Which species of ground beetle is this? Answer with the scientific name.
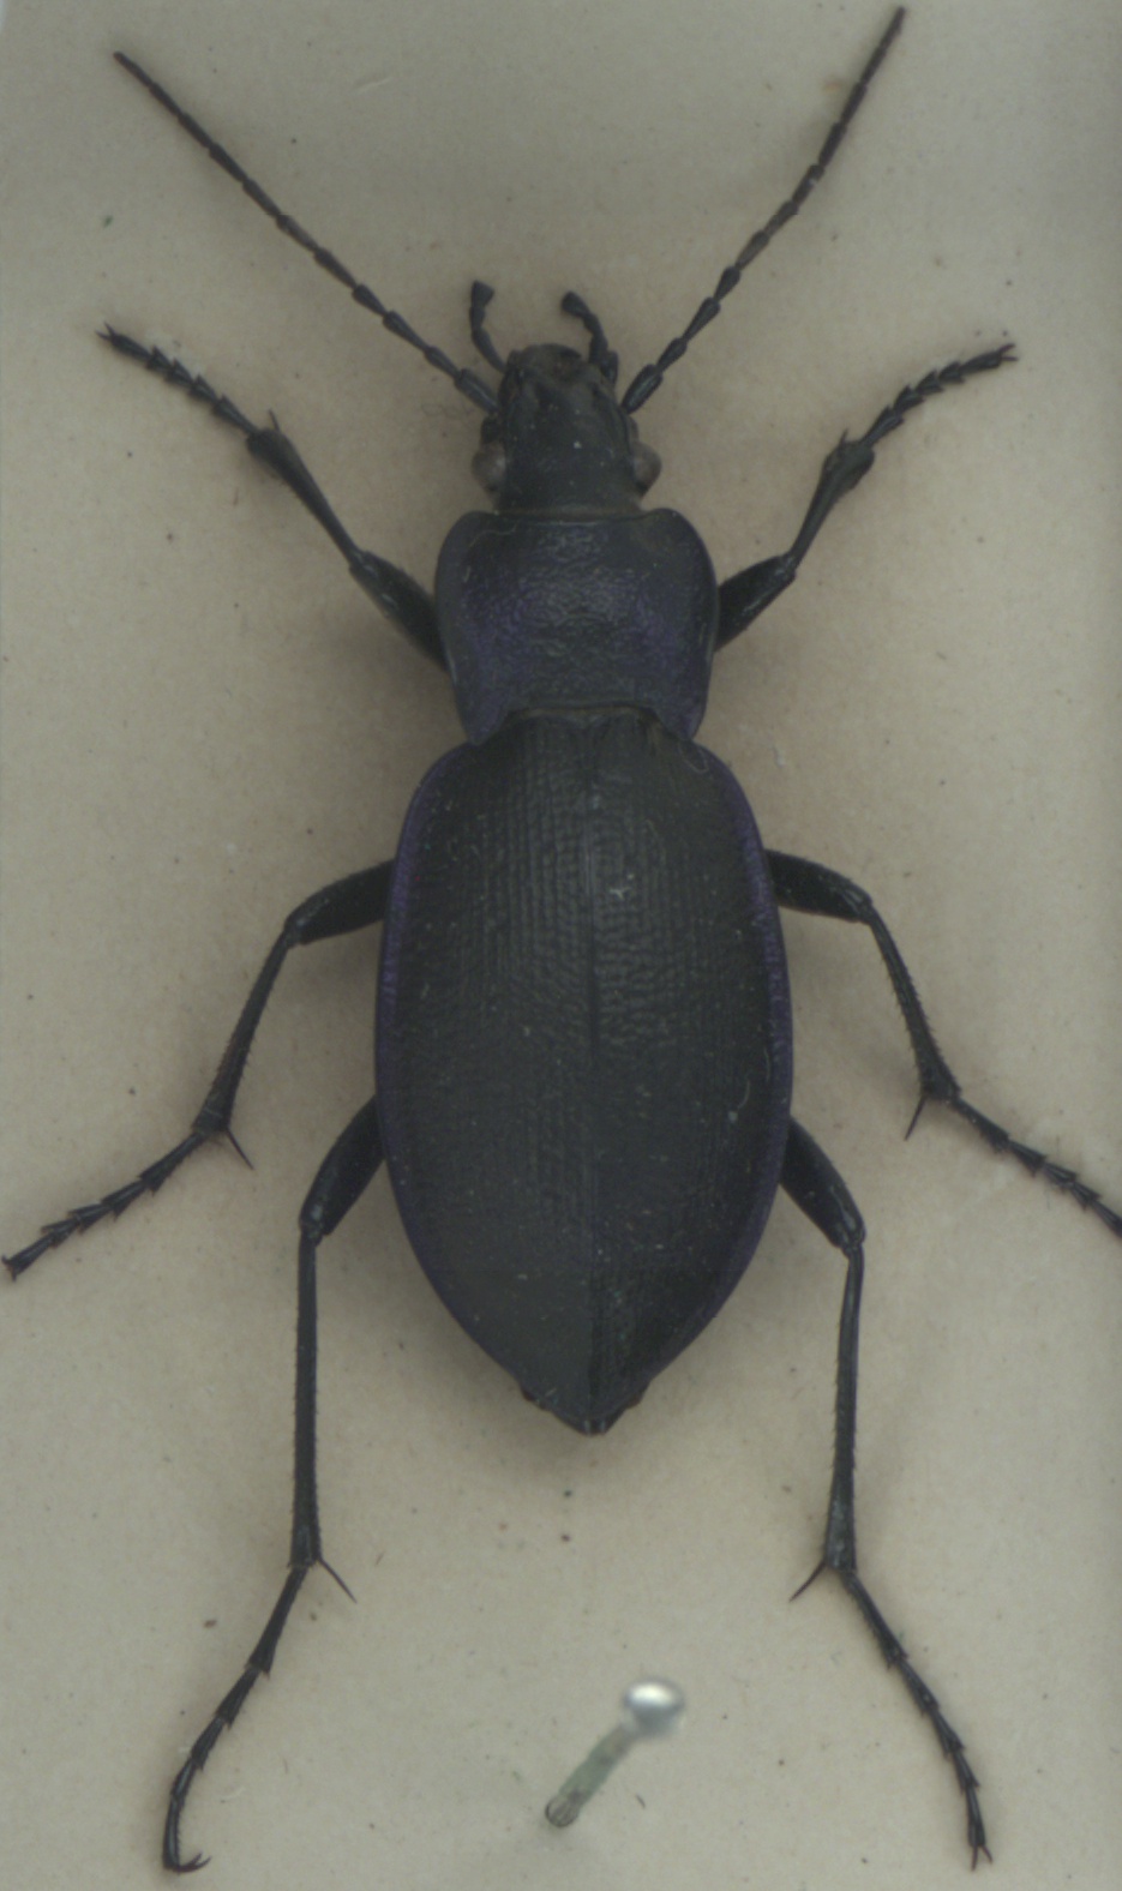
Carabus problematicus
